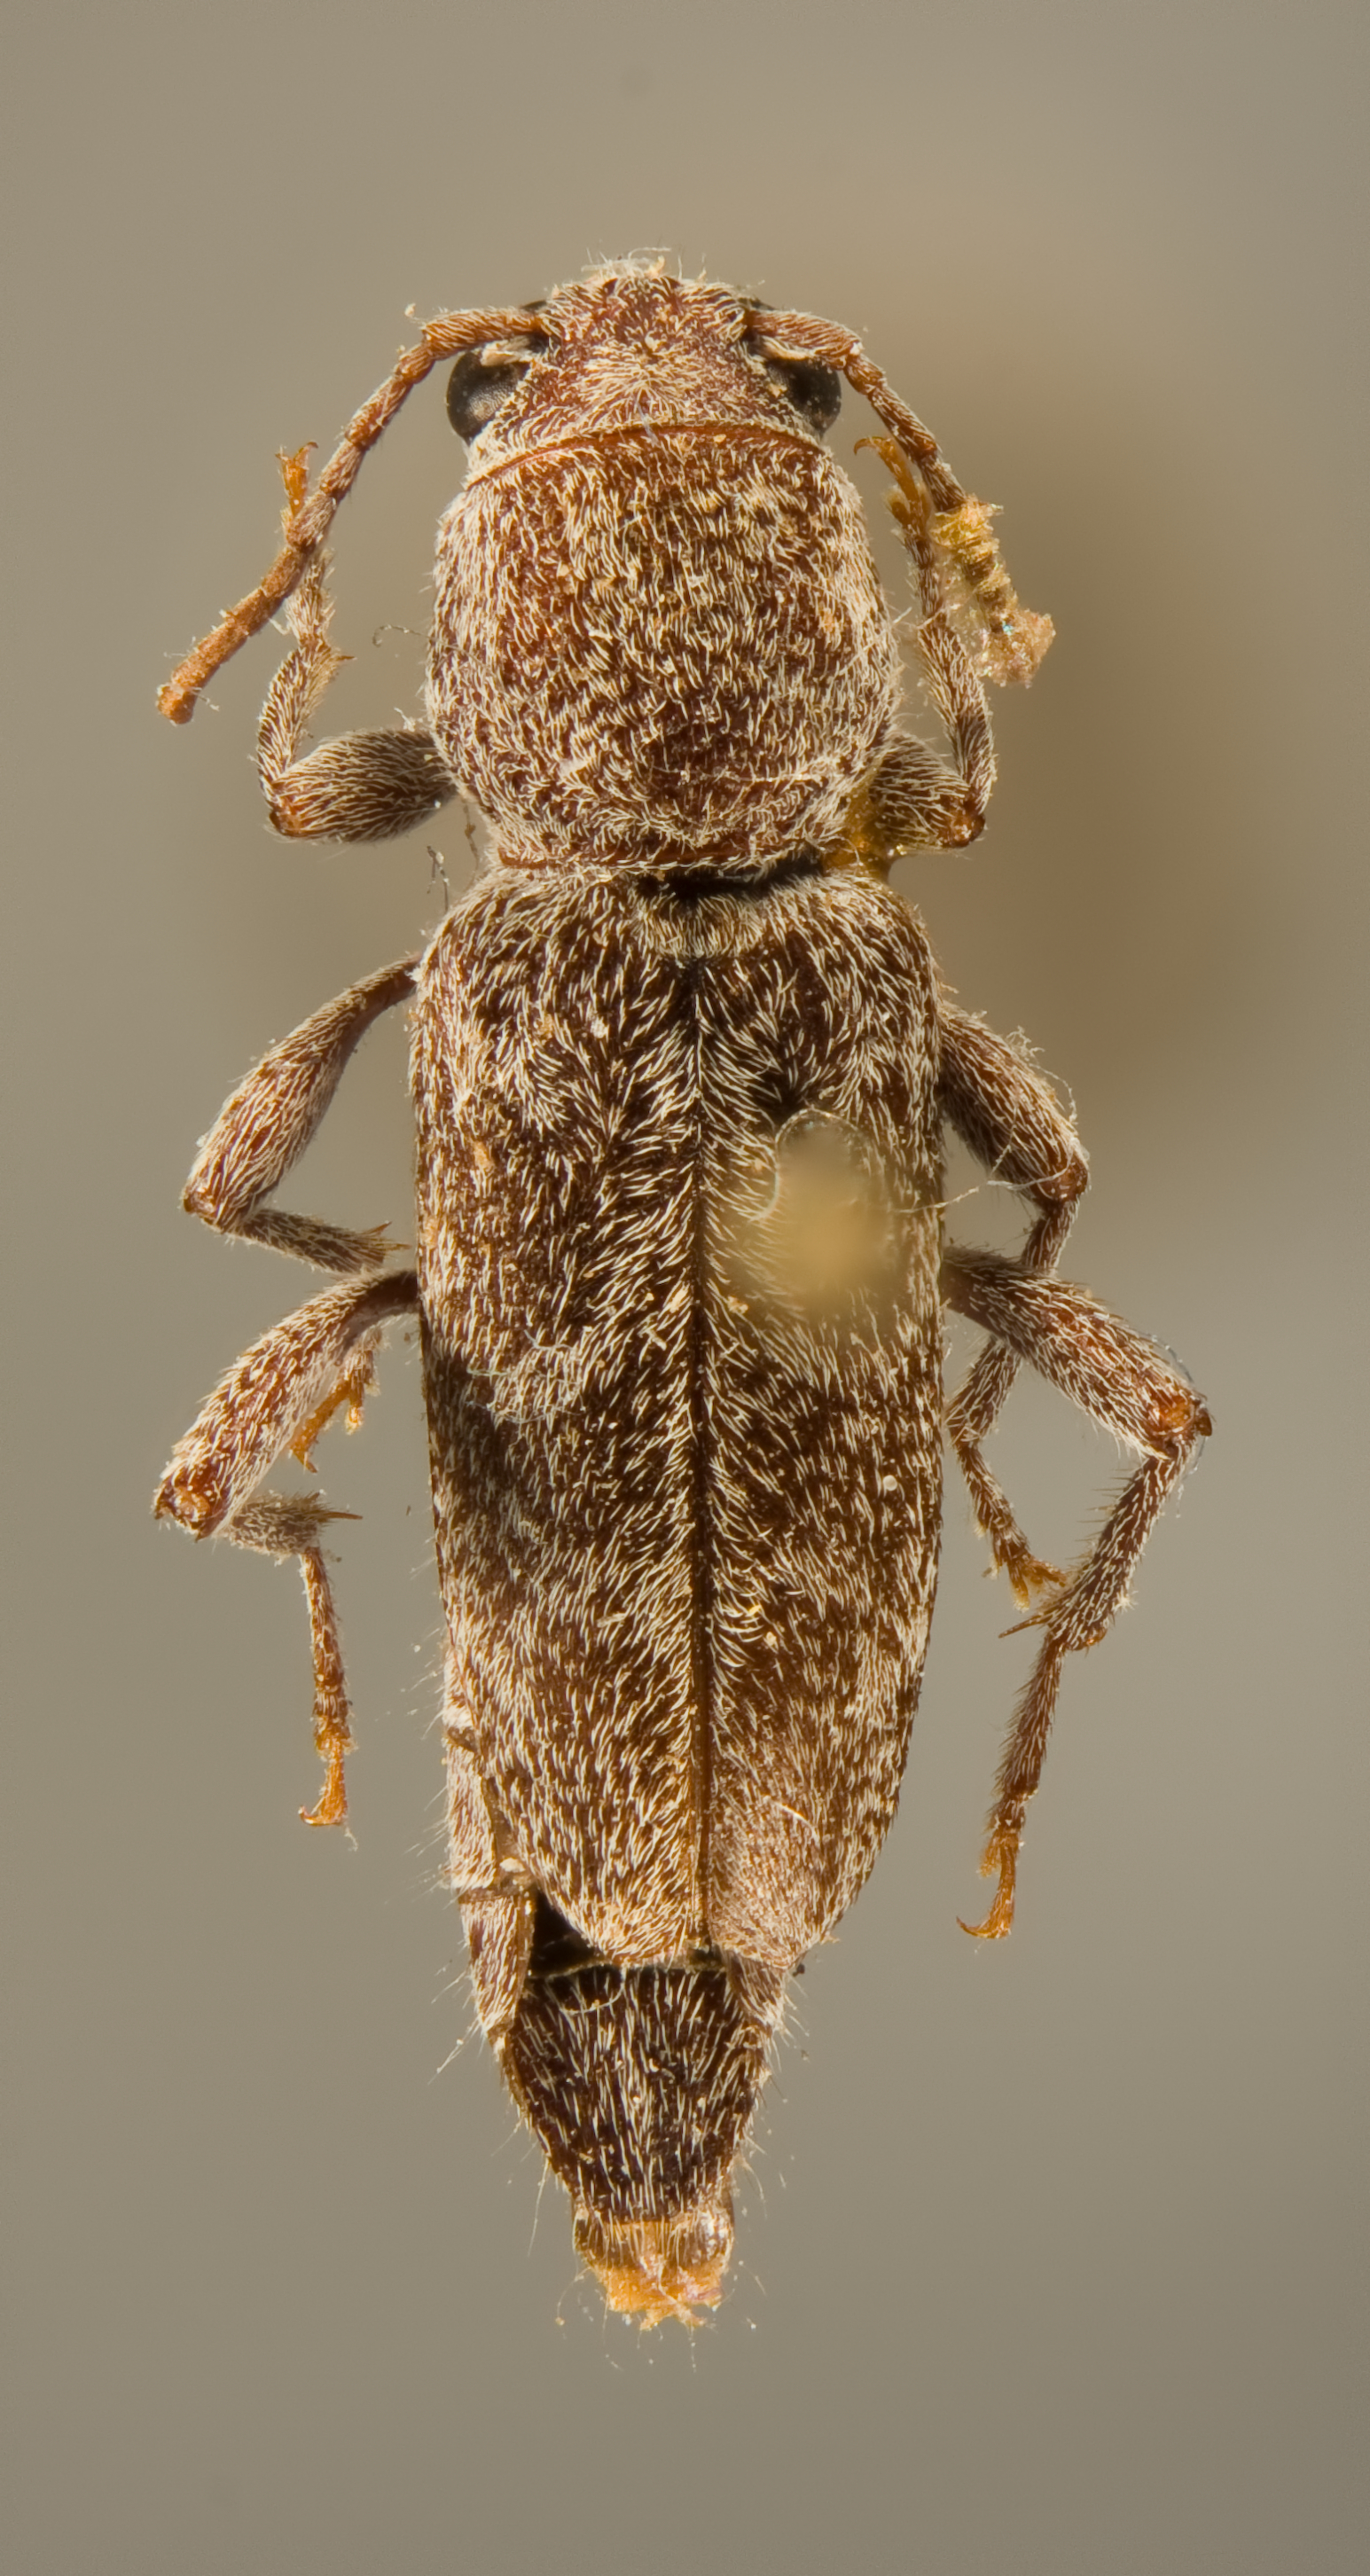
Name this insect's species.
Xylotrechus hovorei
